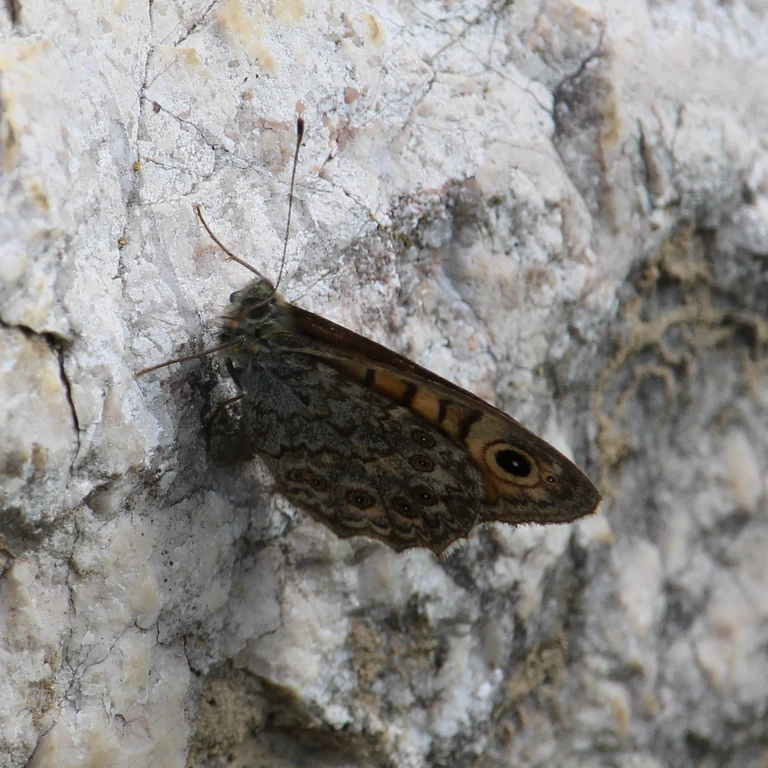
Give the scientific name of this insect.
Lasiommata megera (also Pararge megera)
